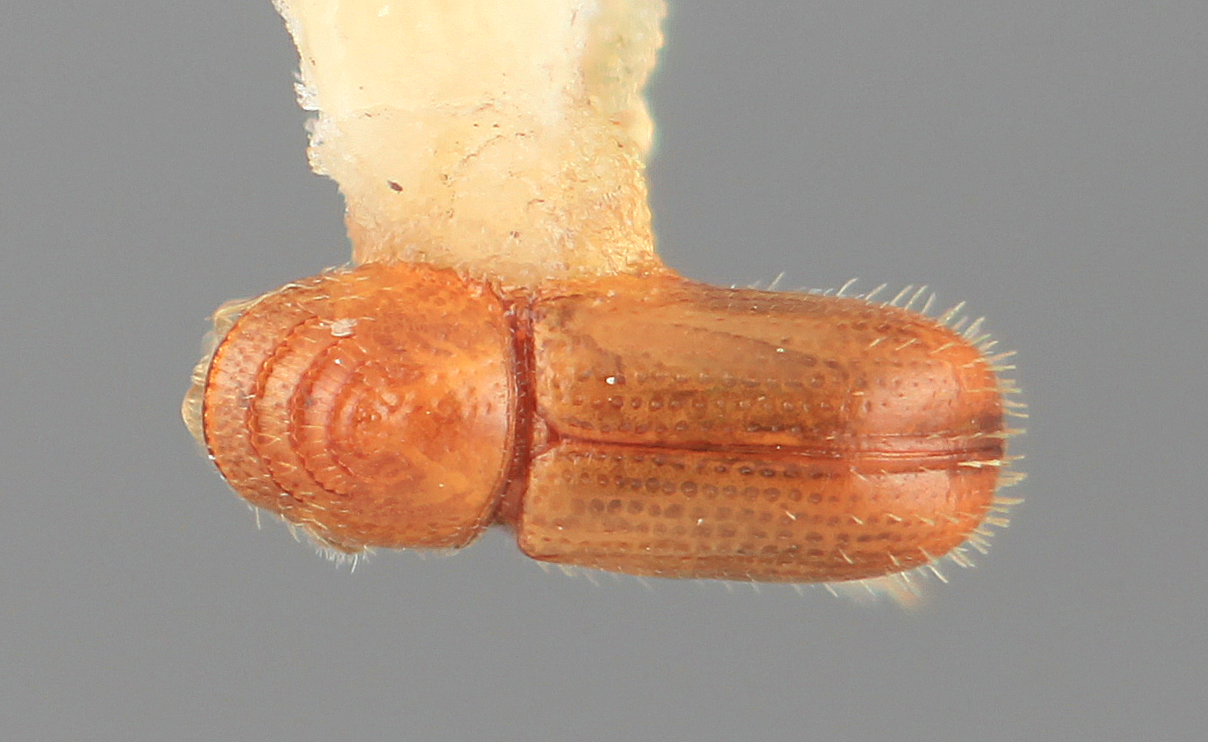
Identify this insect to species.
Pityophthorus indigens
